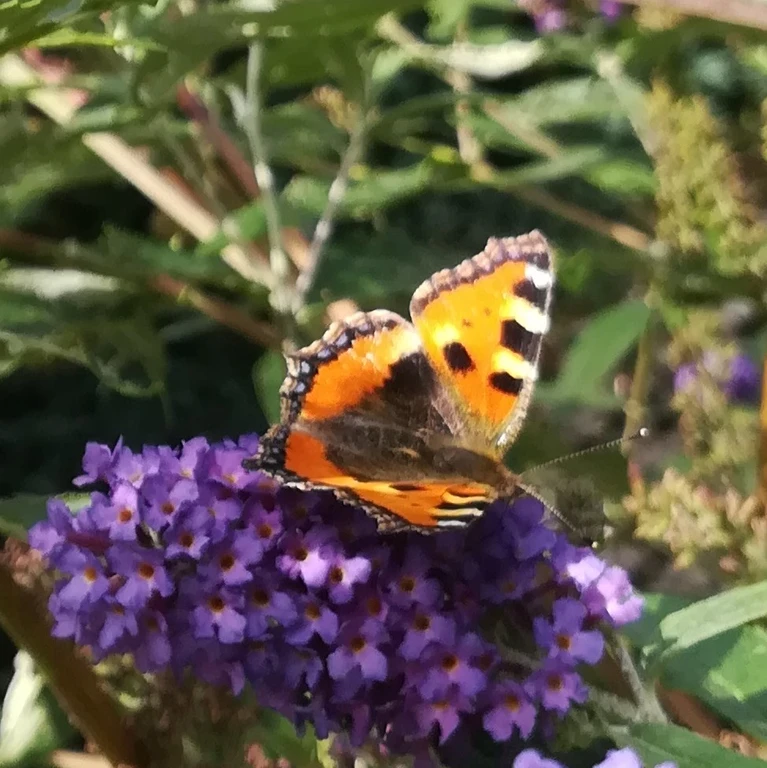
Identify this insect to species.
Aglais urticae
